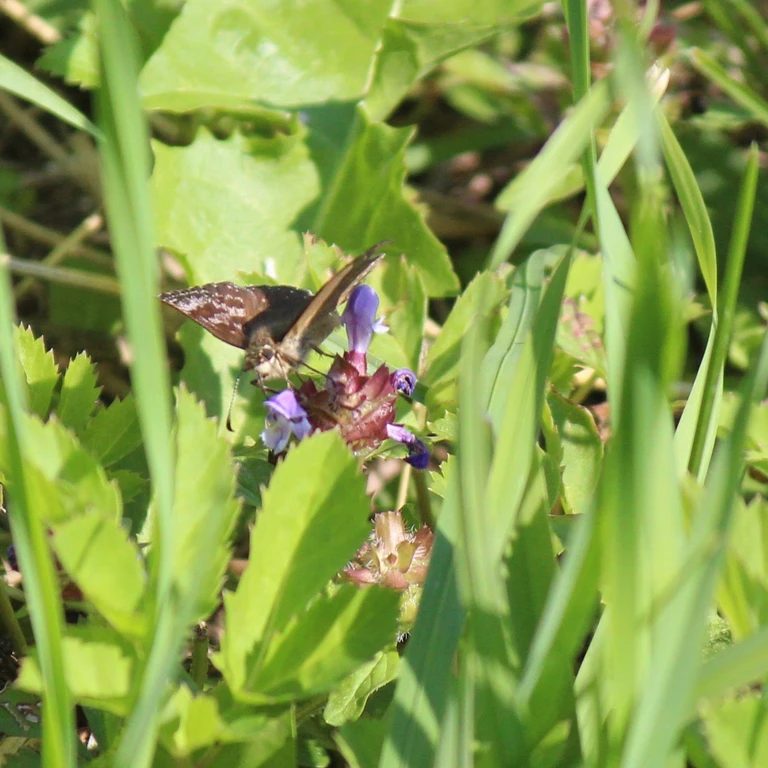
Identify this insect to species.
Erynnis tages
